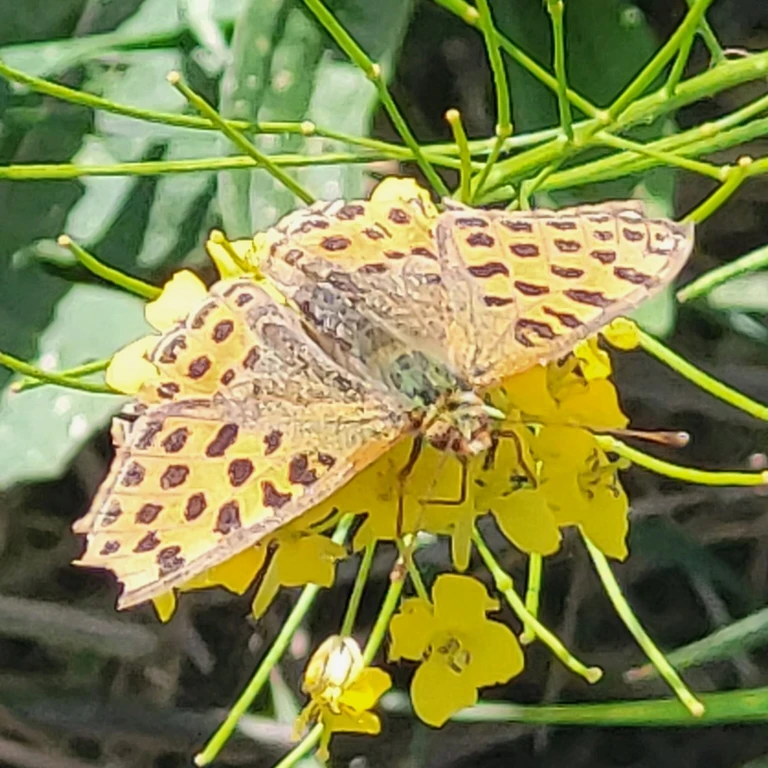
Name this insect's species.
Issoria lathonia
